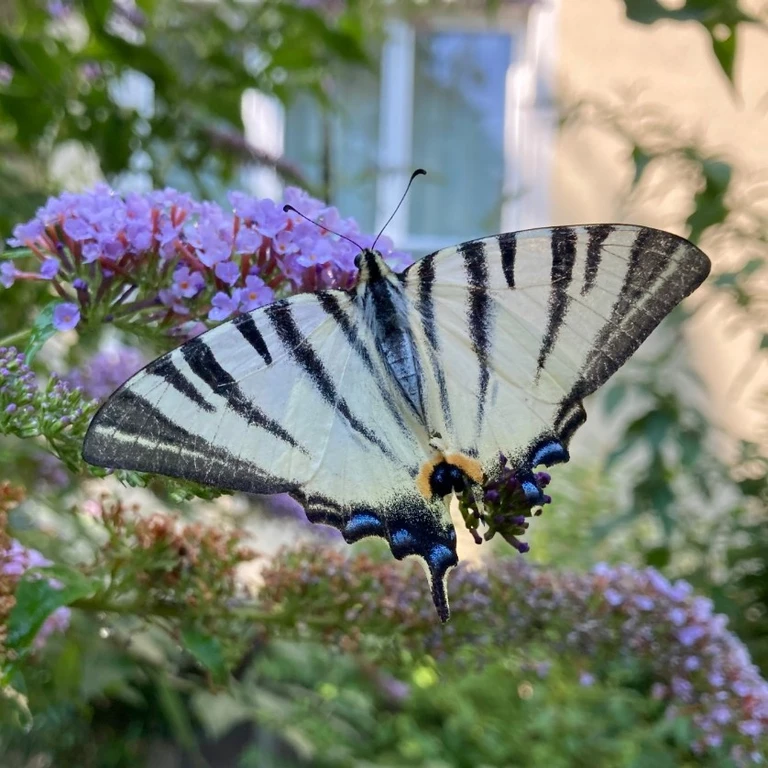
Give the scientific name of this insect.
Iphiclides podalirius
